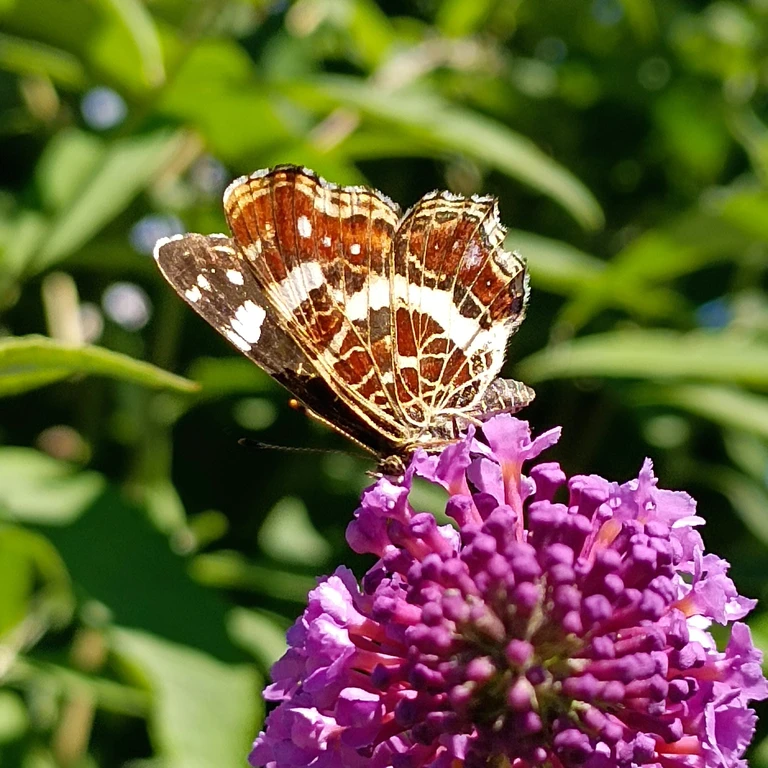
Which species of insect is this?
Araschnia levana
